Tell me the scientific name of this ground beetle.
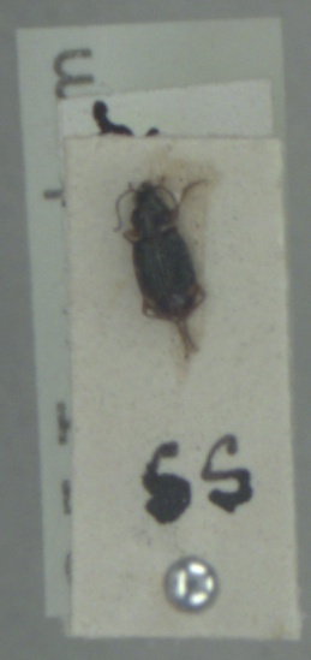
Bembidion assimile
